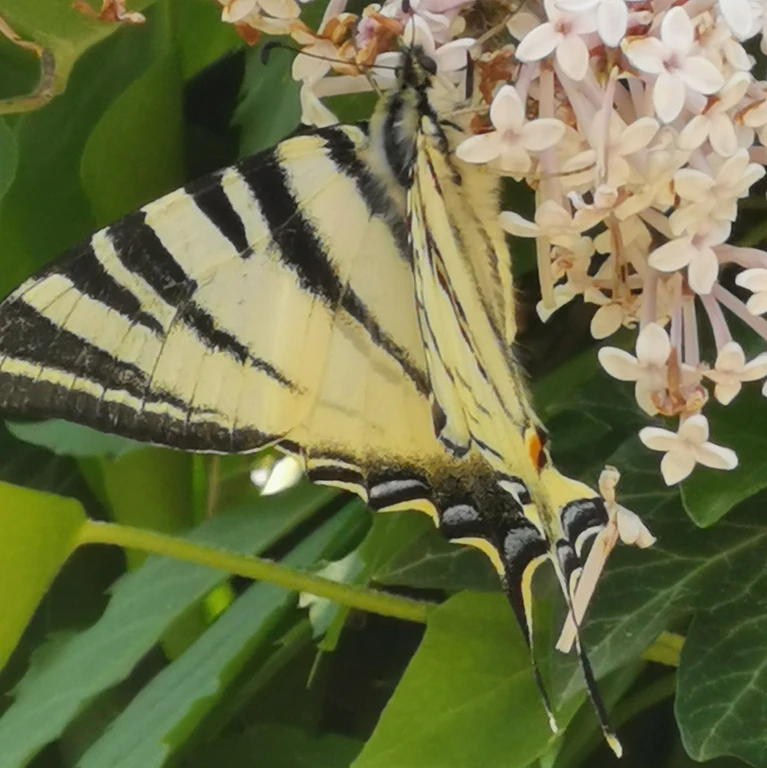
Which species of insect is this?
Iphiclides podalirius
